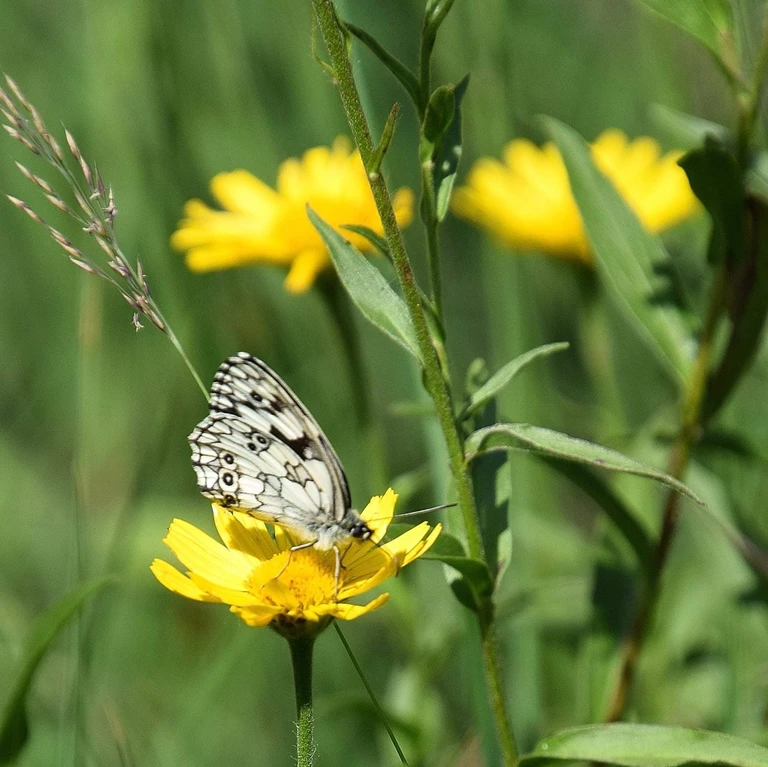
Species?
Melanargia galathea
